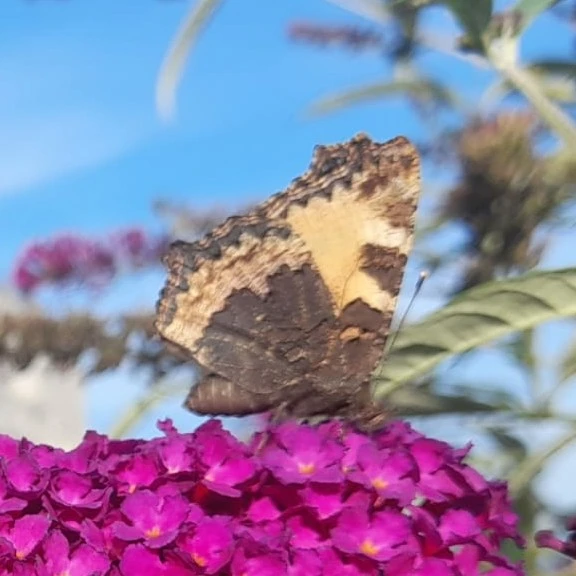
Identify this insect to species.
Aglais urticae
